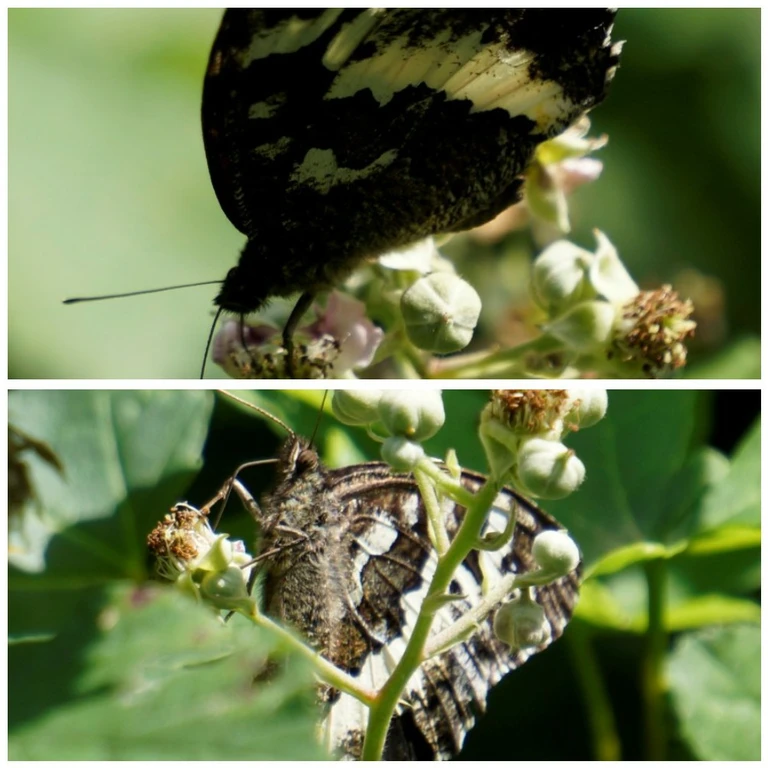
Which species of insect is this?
Brintesia circe
